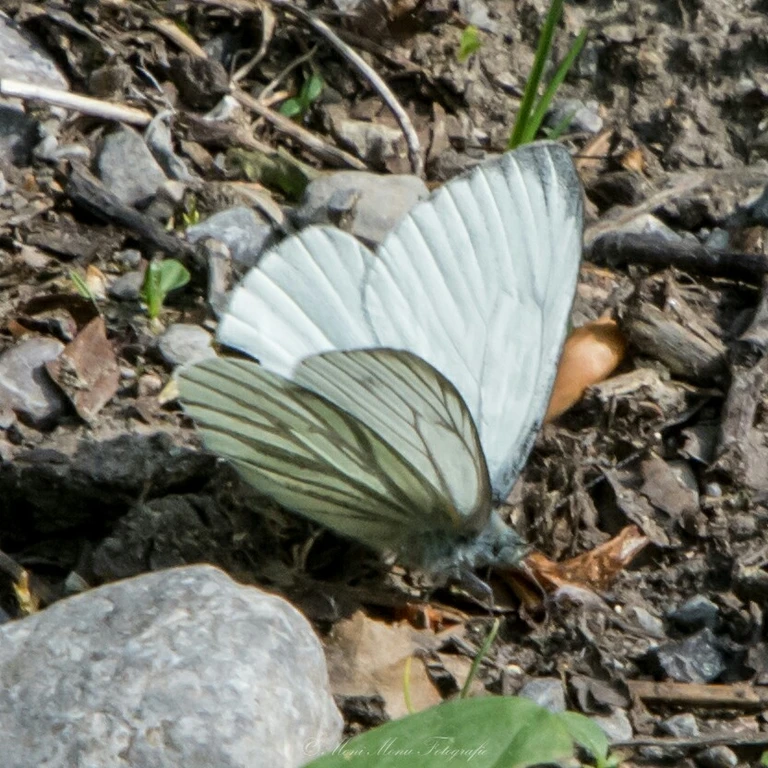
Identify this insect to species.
Pieris napi
